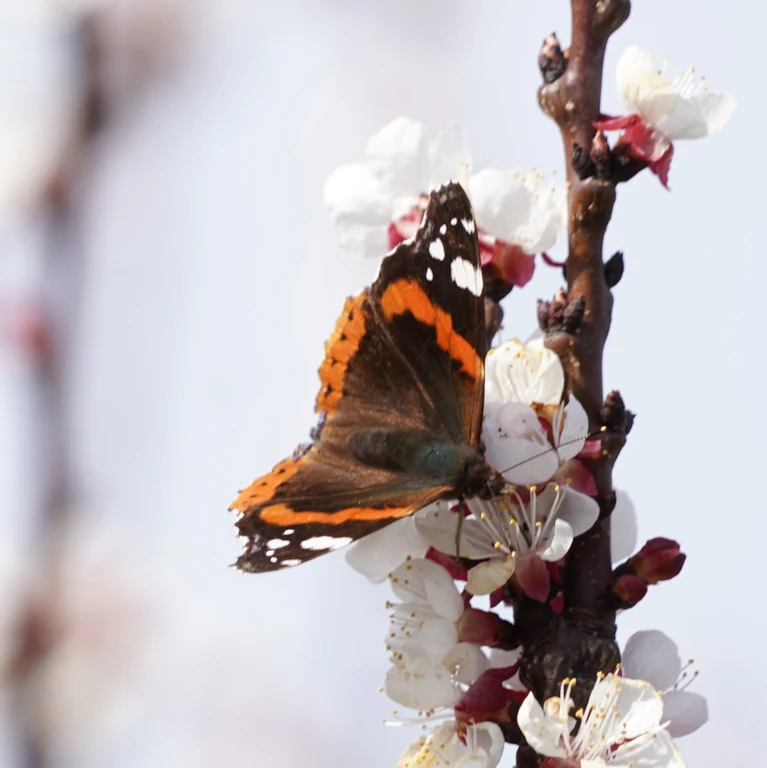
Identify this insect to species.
Vanessa atalanta
